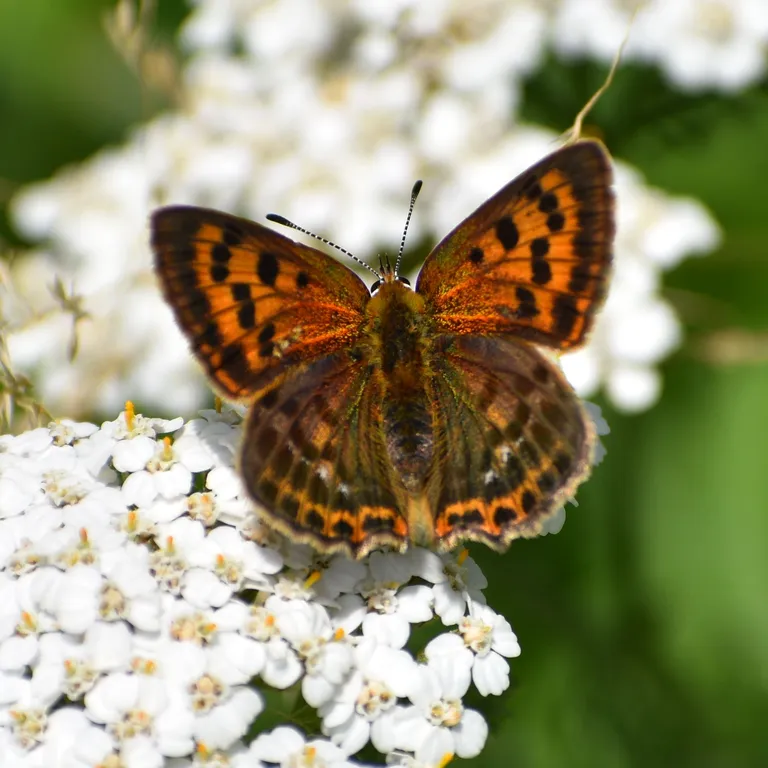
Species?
Lycaena virgaureae
